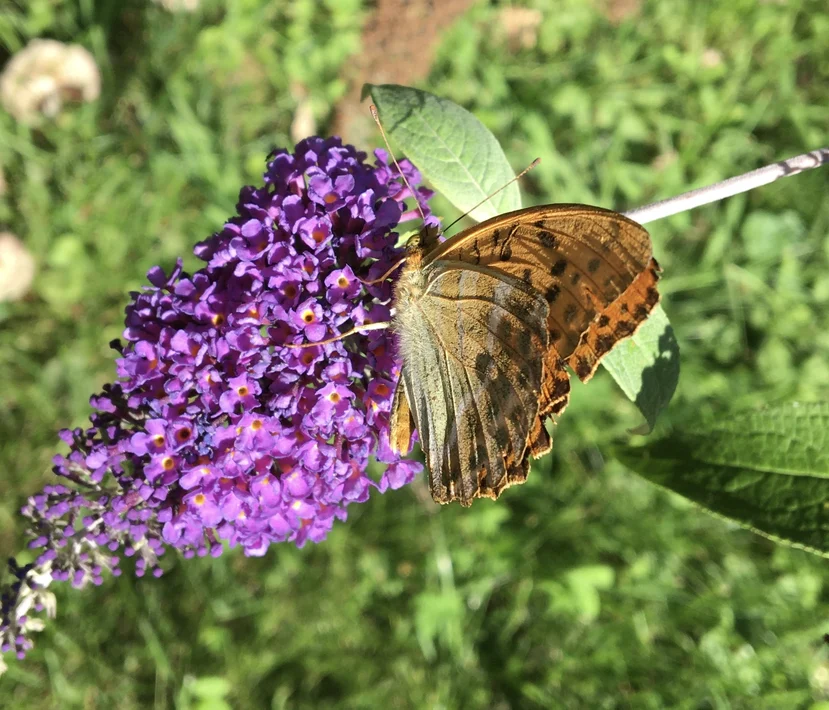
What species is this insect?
Argynnis paphia
